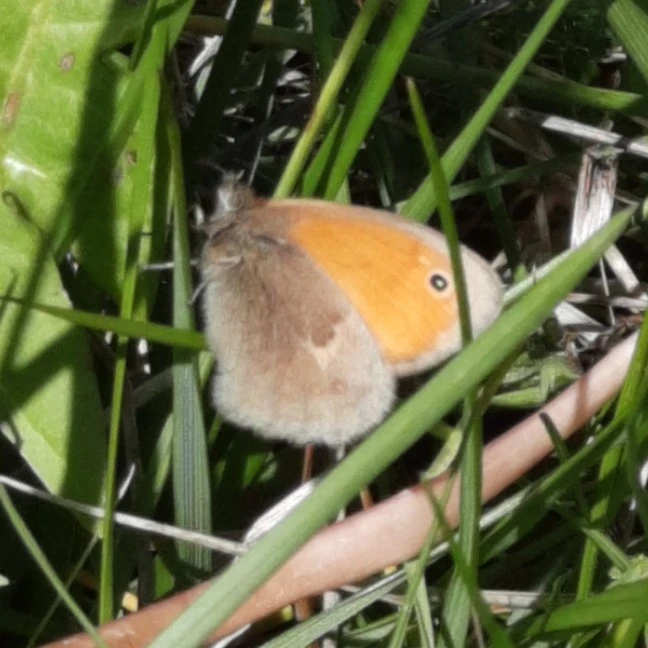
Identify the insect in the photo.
Coenonympha pamphilus
